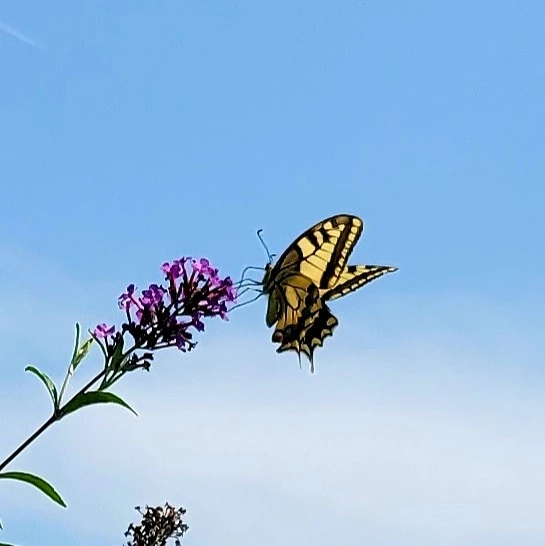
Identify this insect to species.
Papilio machaon
